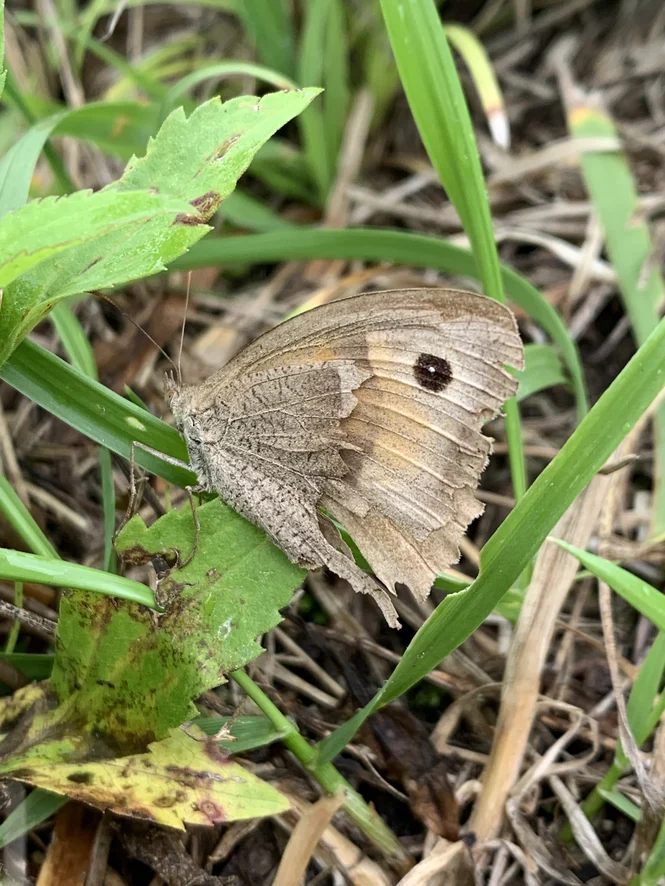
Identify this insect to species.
Maniola jurtina
